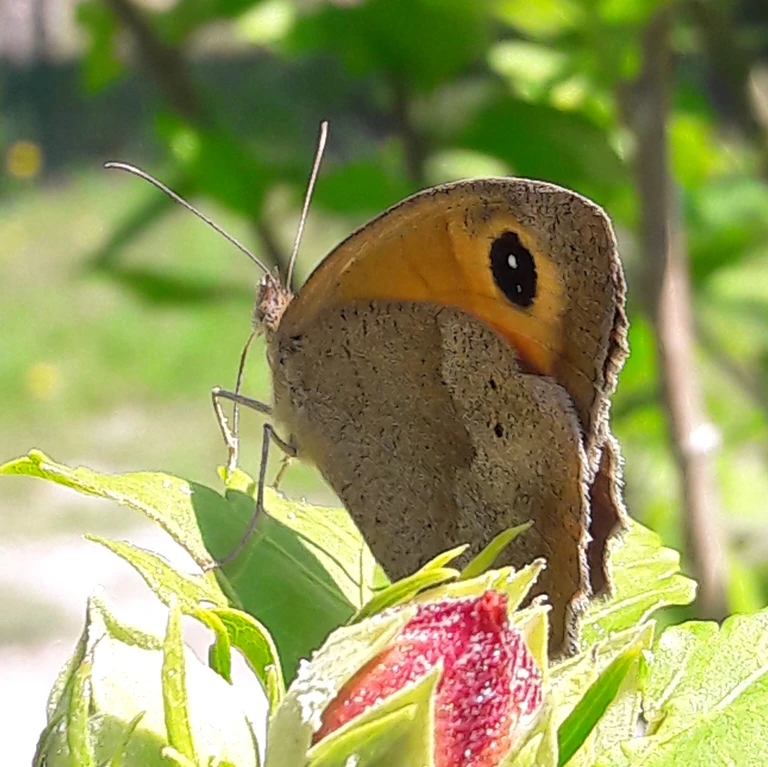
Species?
Maniola jurtina
